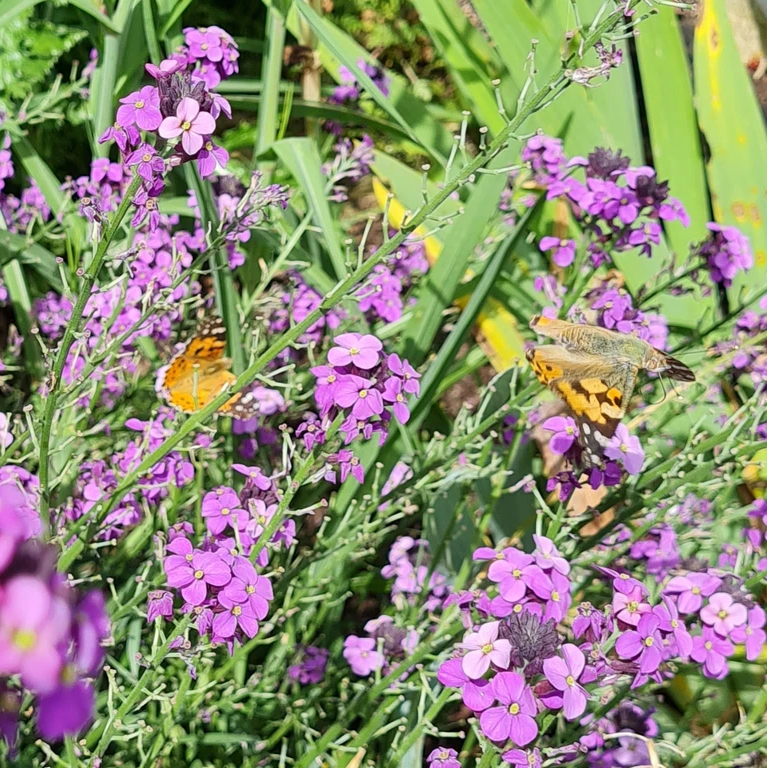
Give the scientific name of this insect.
Vanessa cardui
